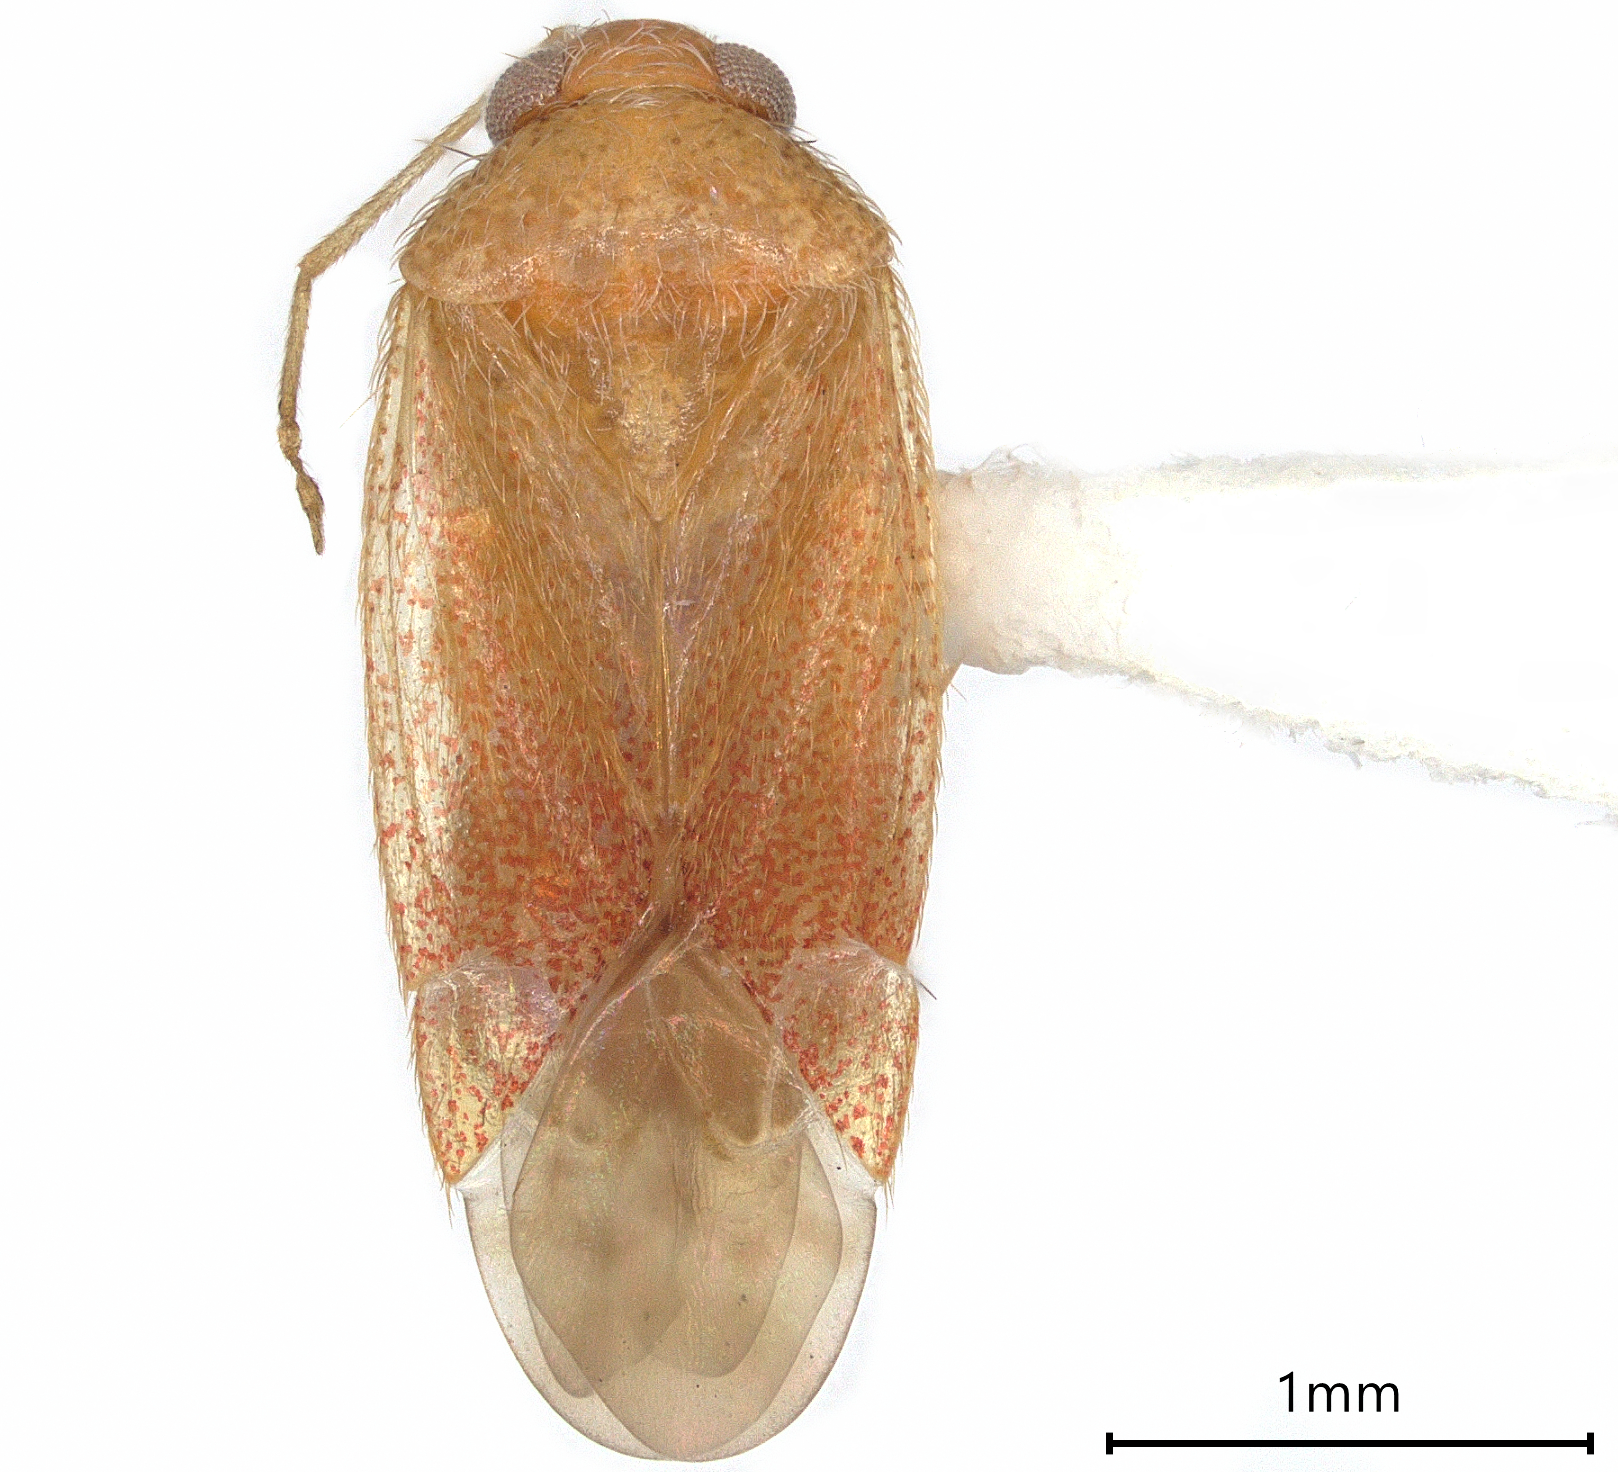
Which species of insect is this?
Roburocoris maculosus
